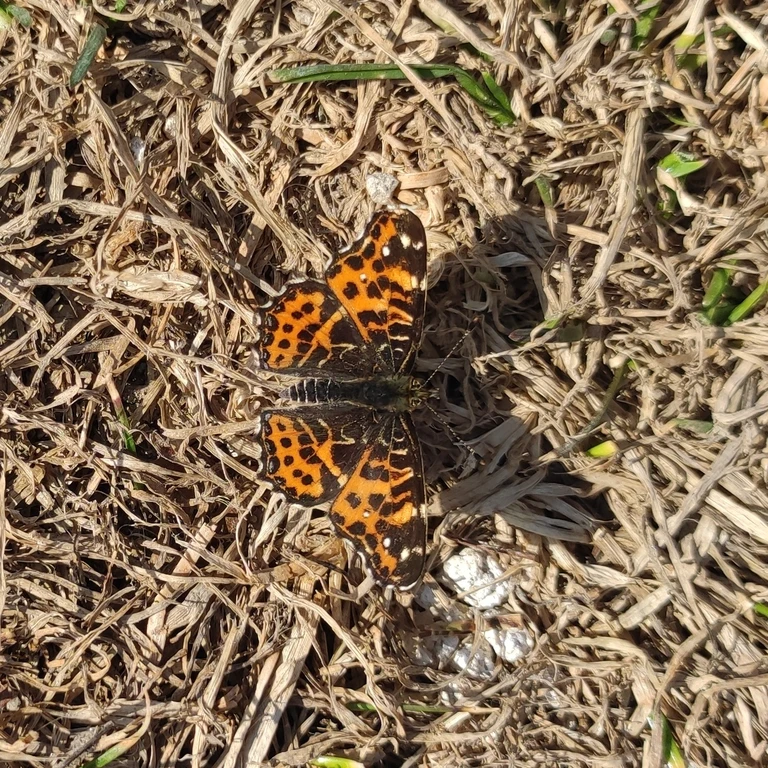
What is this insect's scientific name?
Araschnia levana
